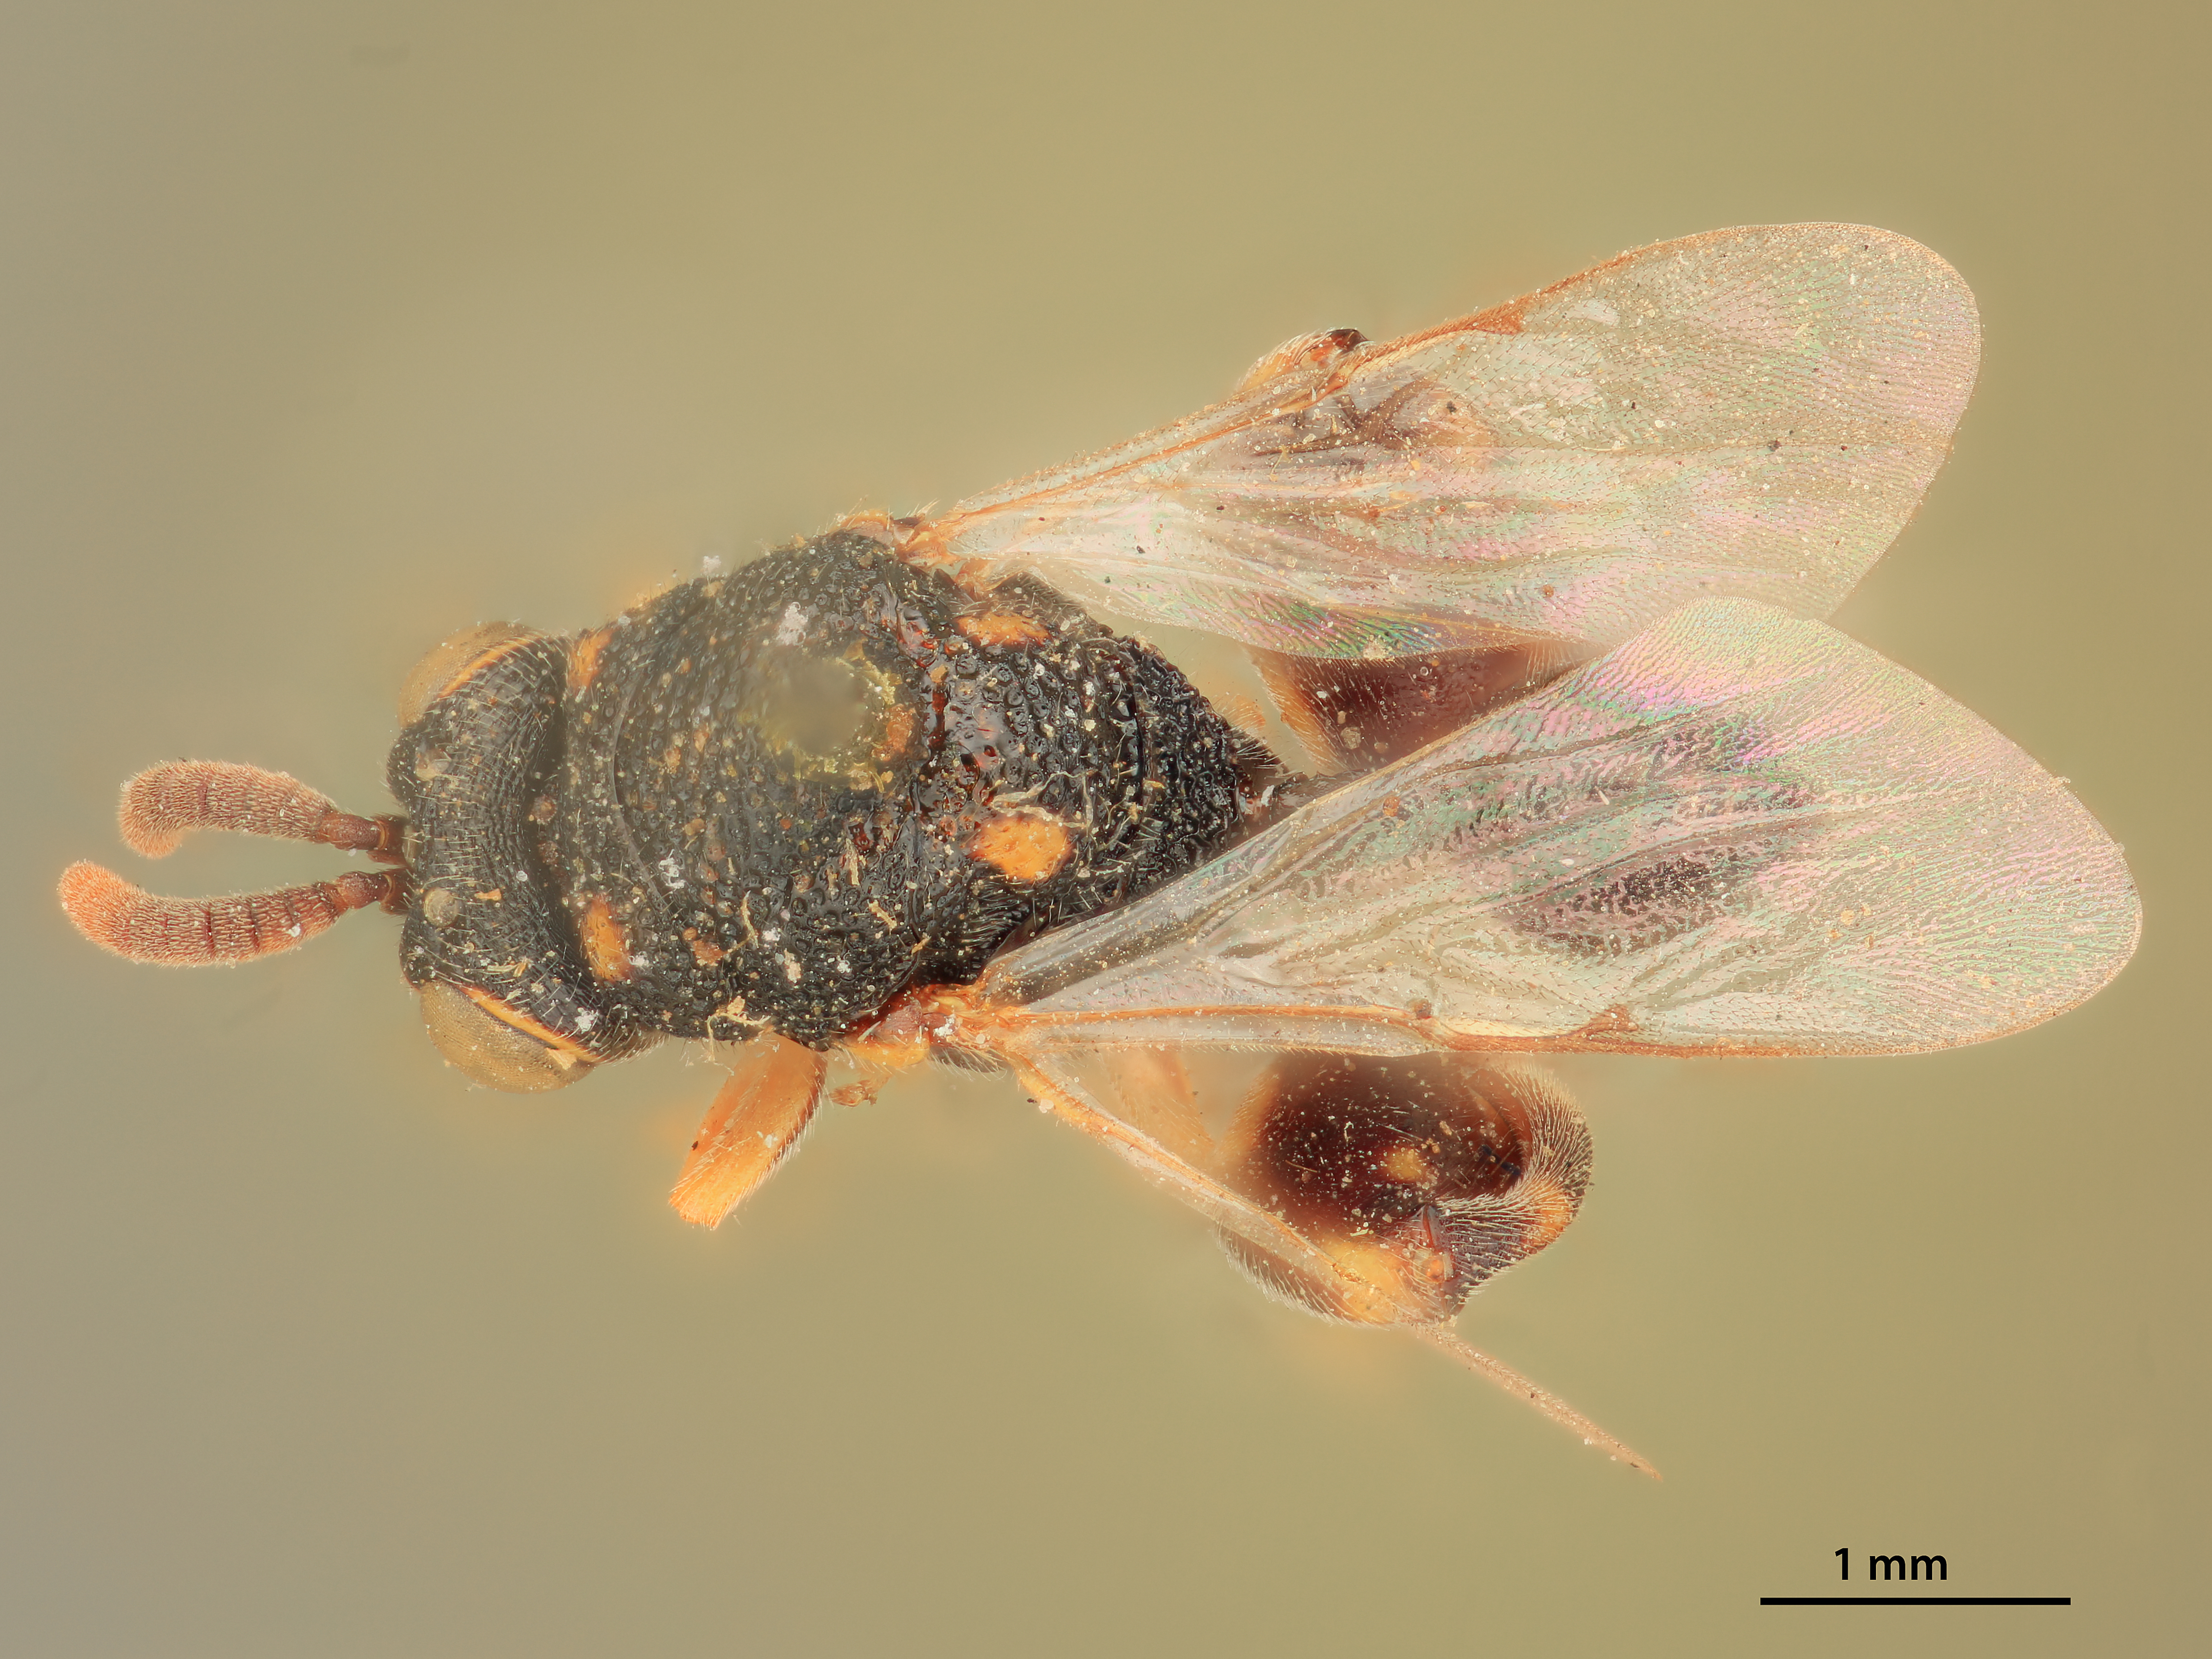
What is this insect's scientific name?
Smicra subobsoleta
